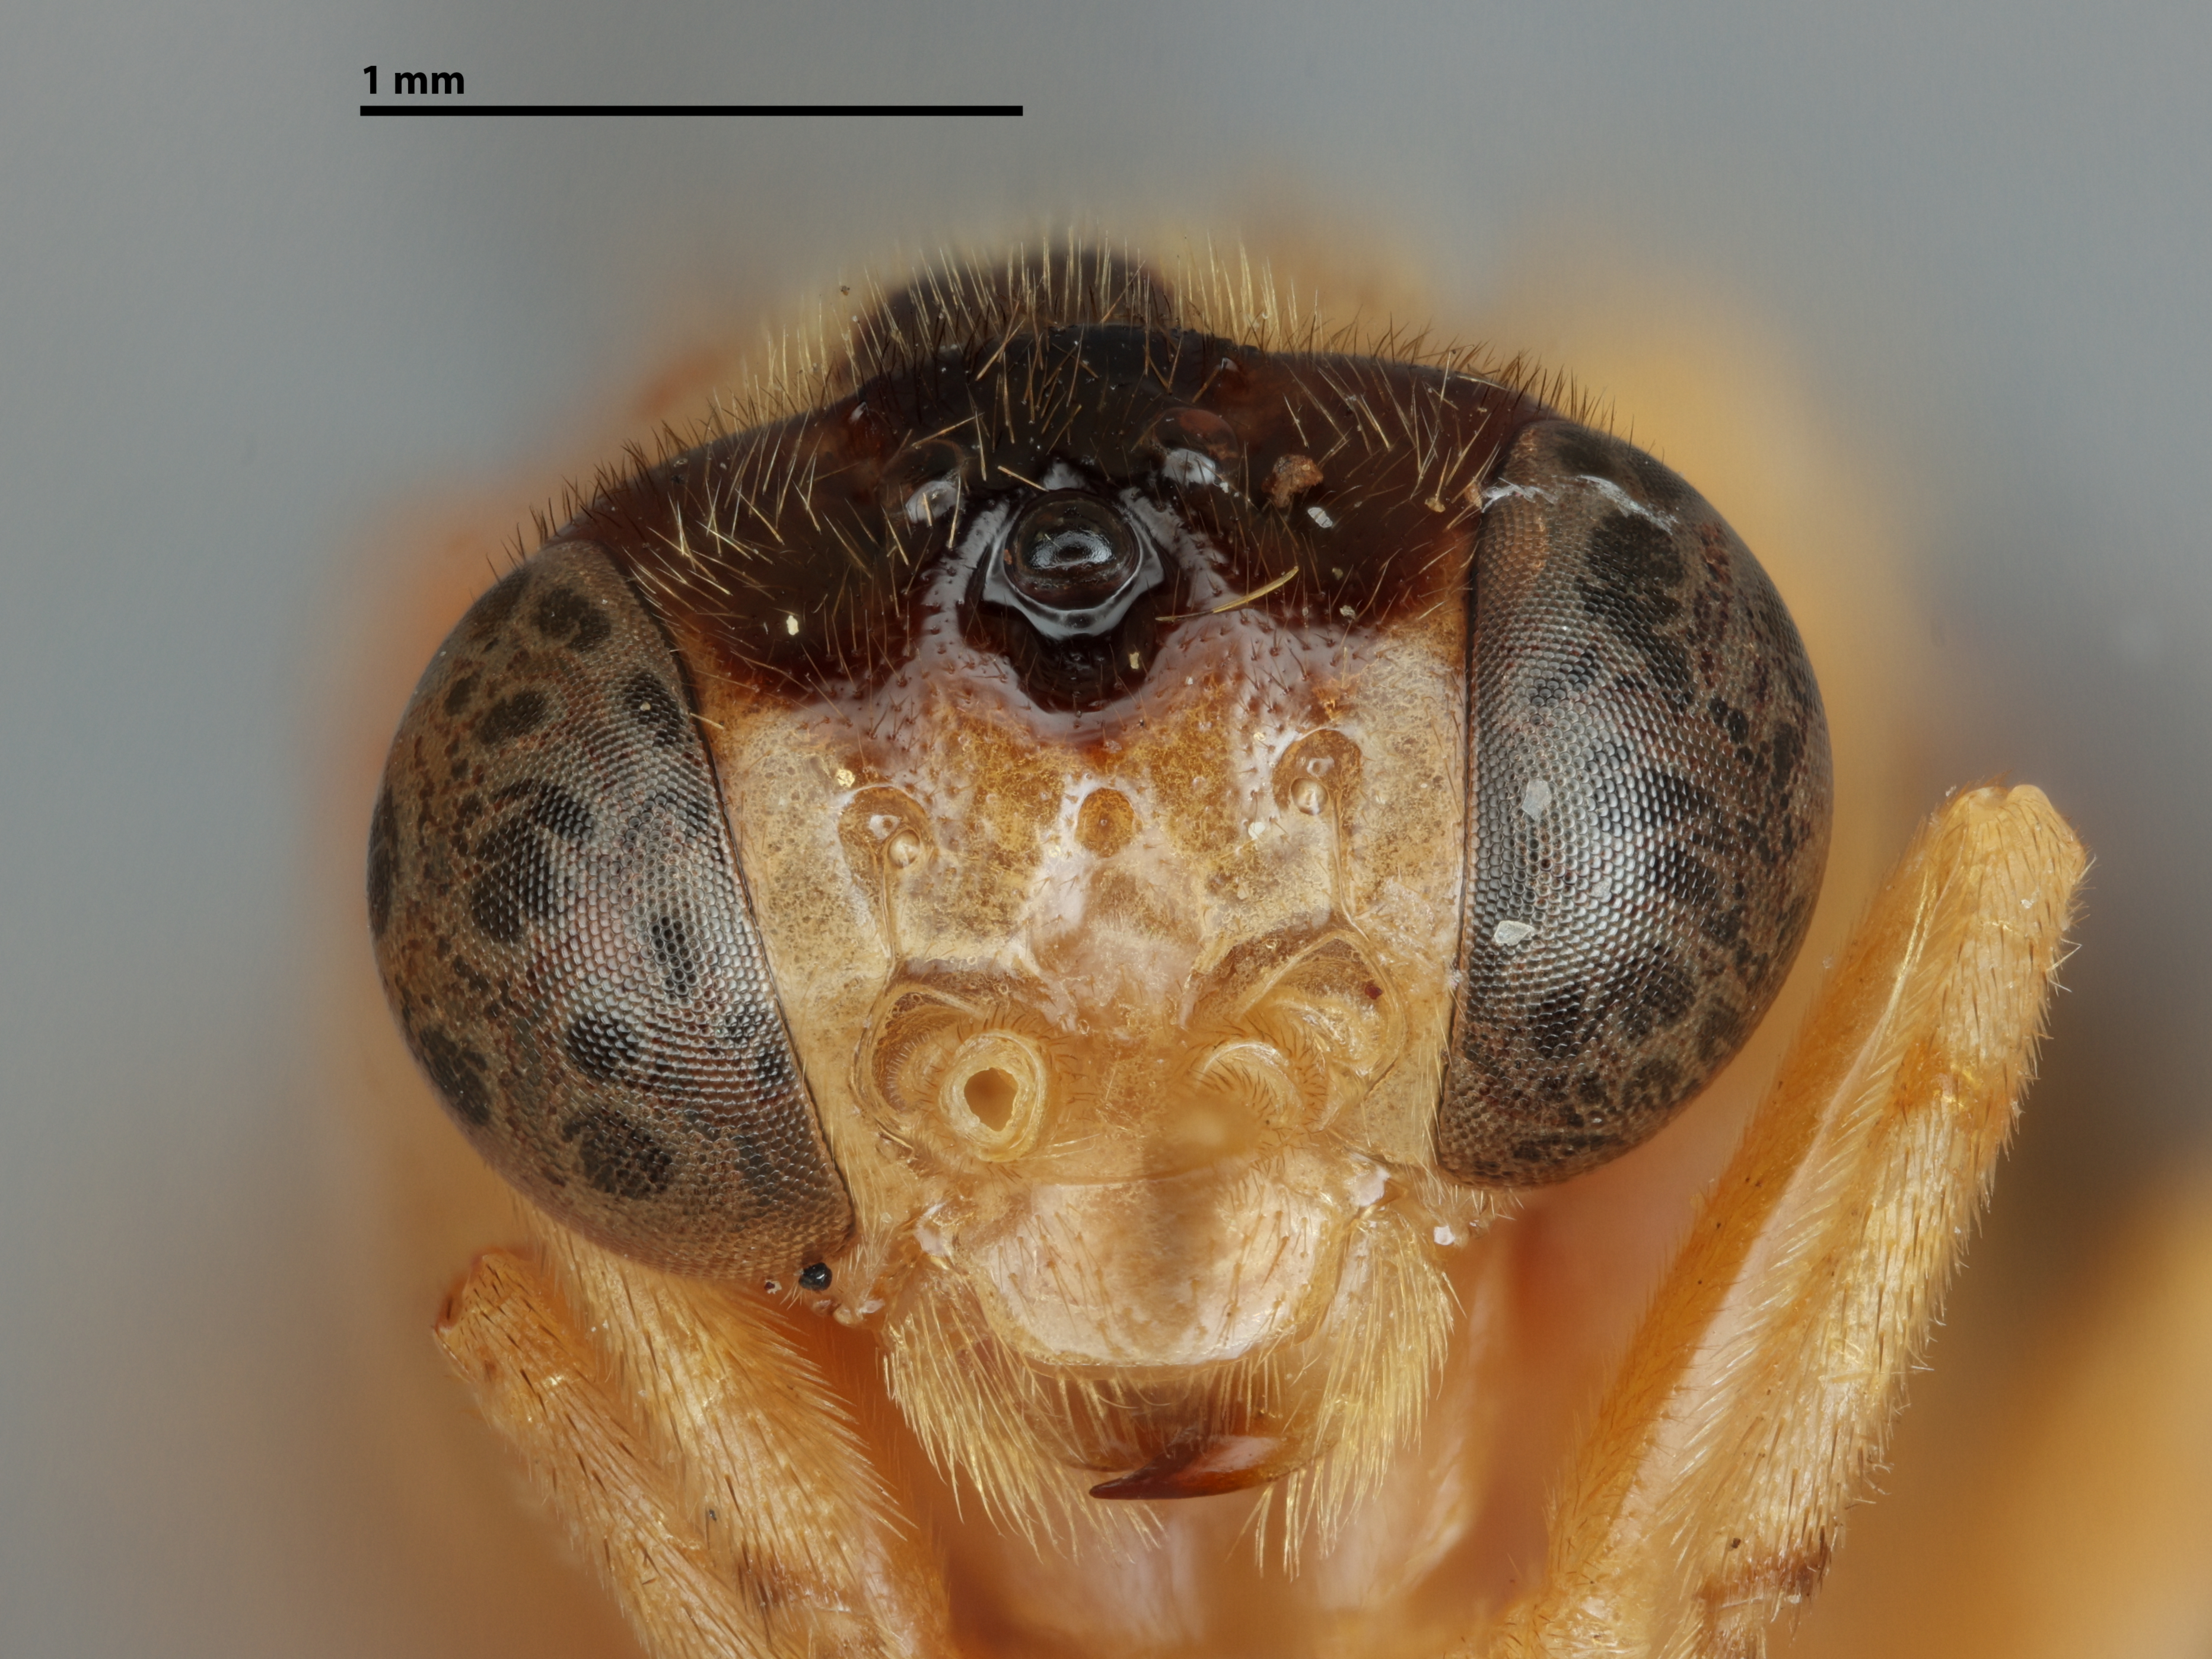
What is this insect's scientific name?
Waldheimia lucianocapellii
